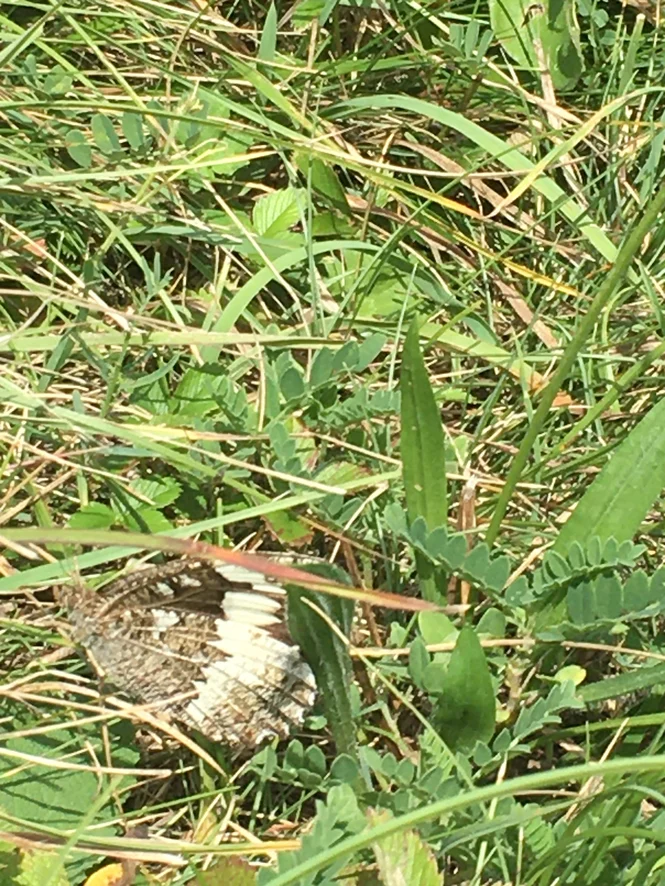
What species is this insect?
Brintesia circe
